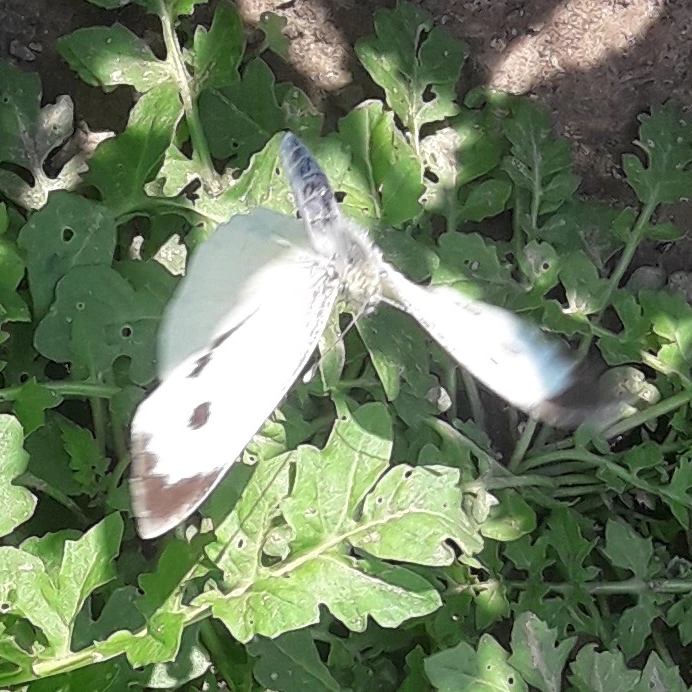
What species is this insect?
Pieris brassicae
